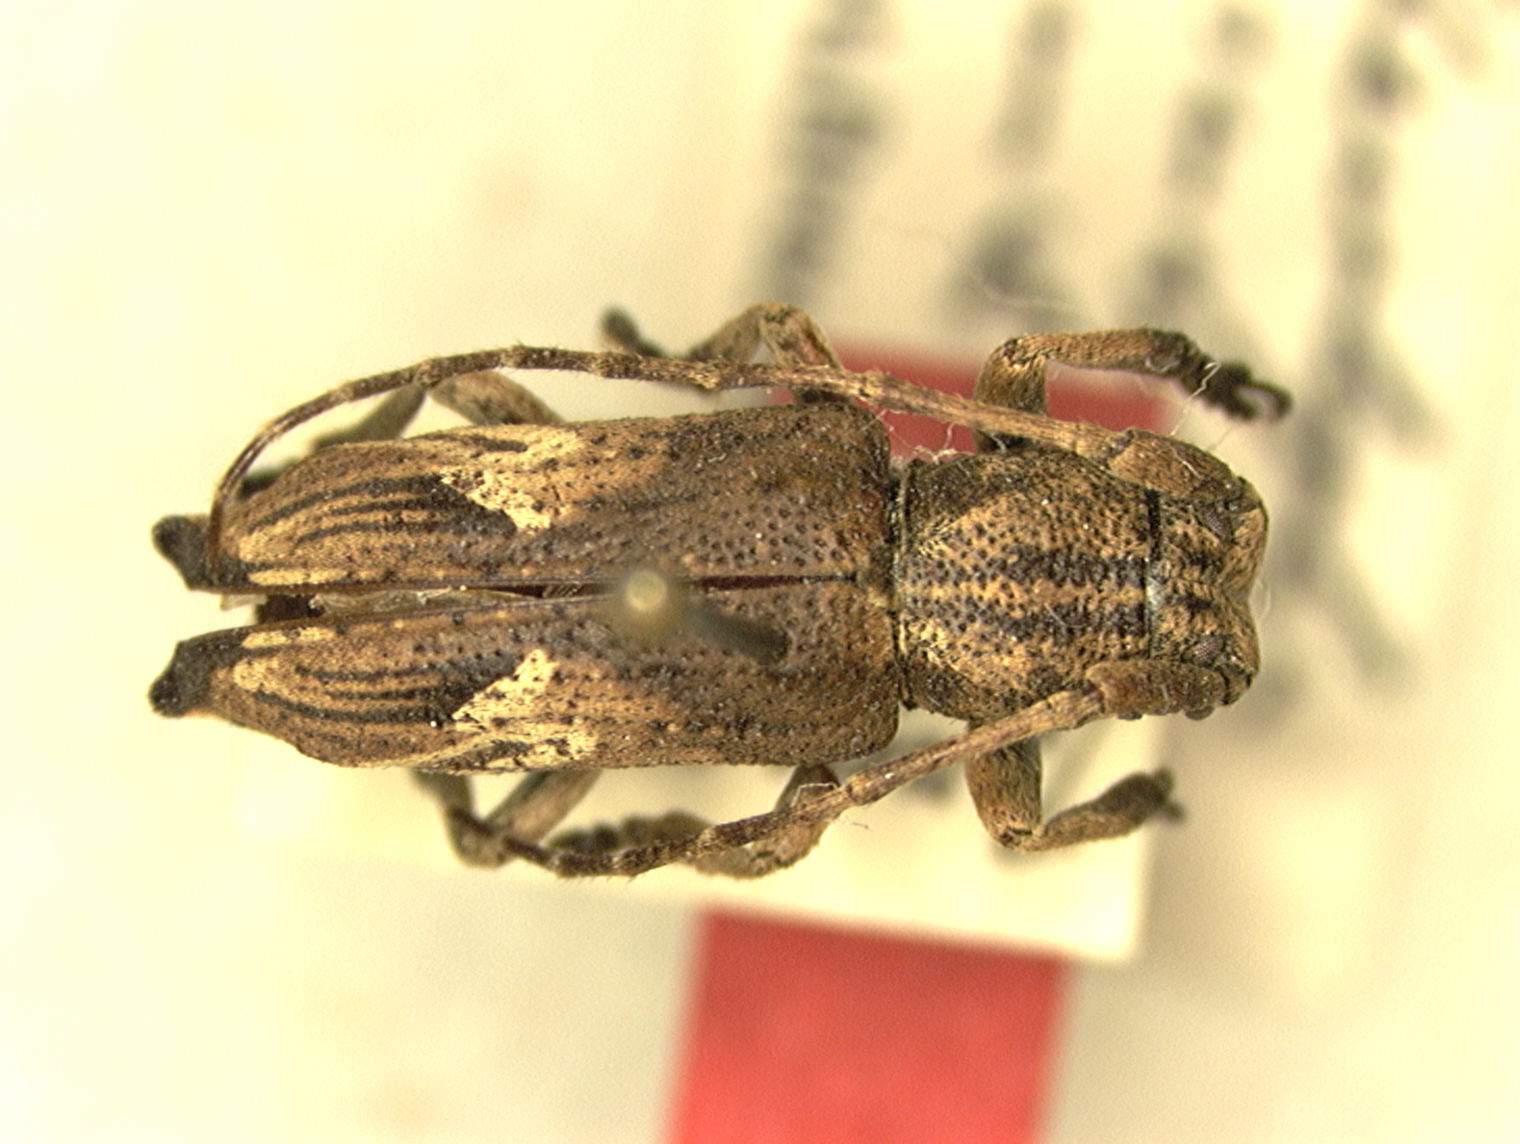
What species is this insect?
Pterolophia pluricarinata
